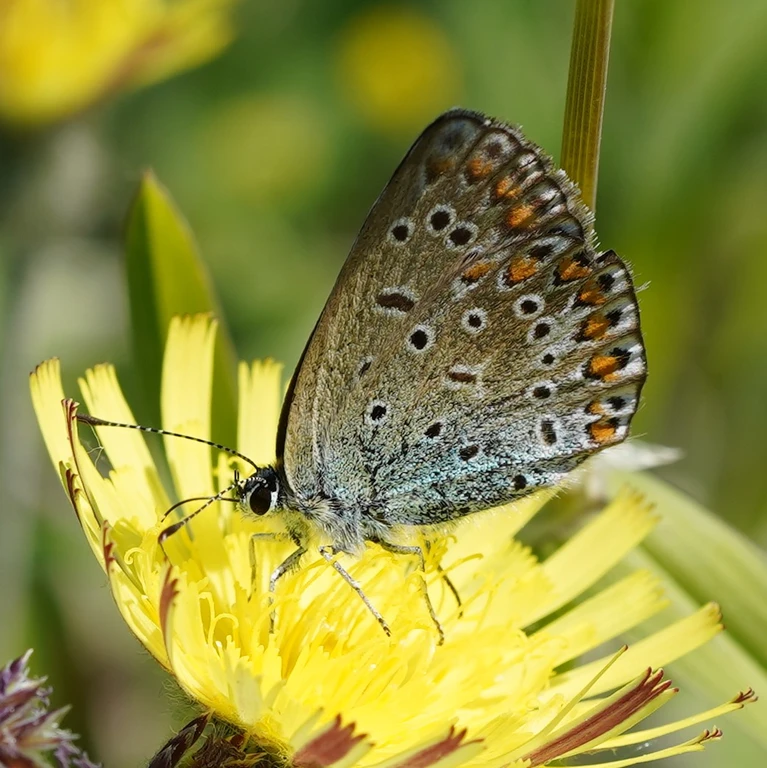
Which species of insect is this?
Polyommatus icarus
